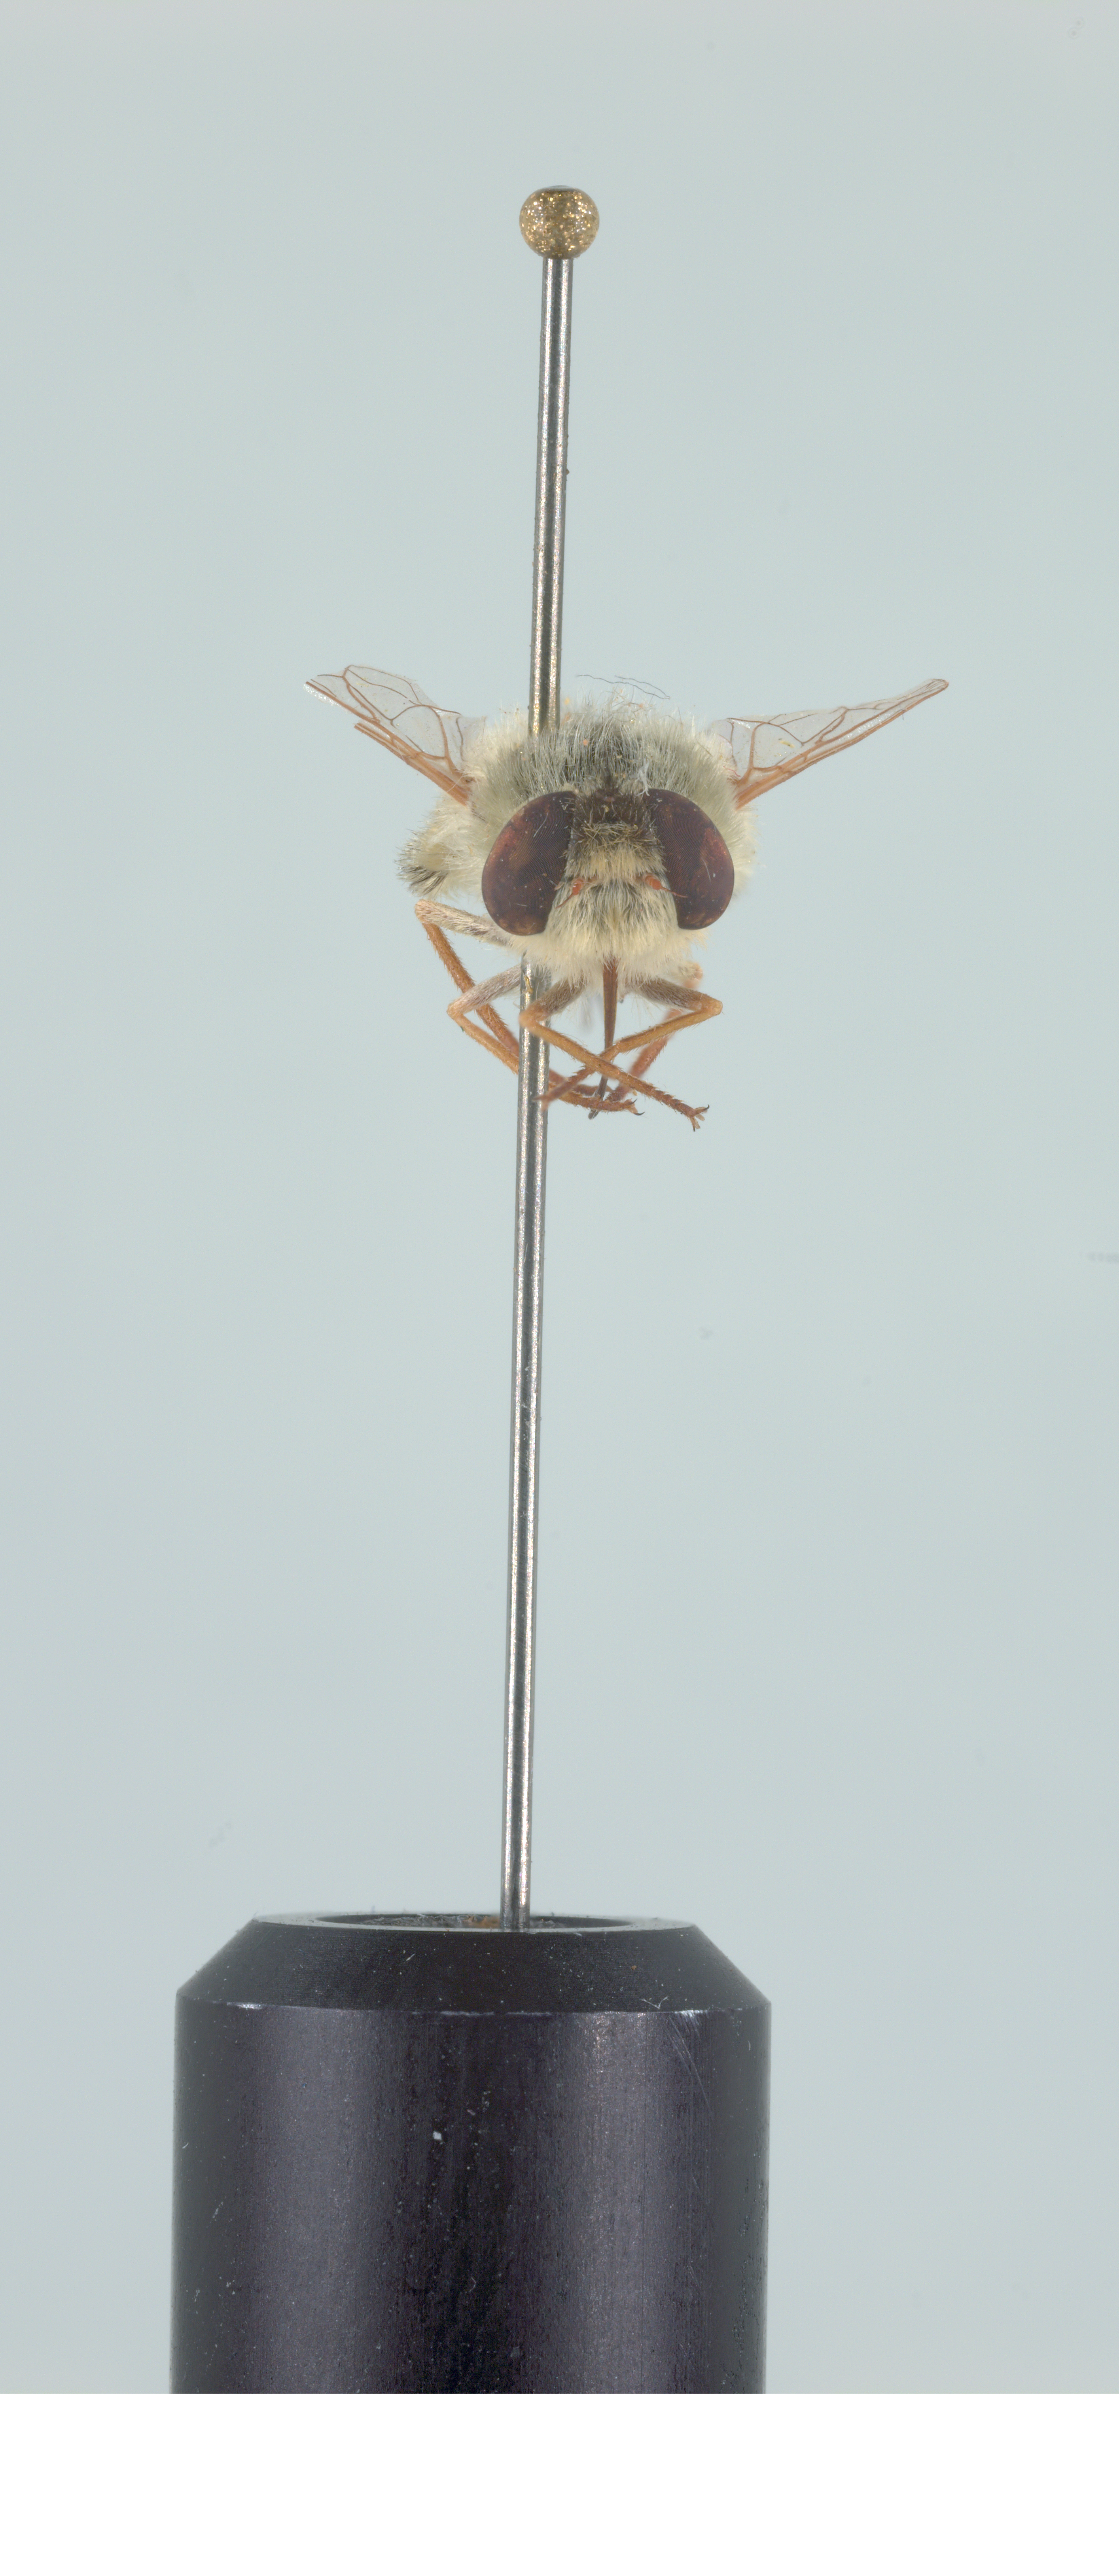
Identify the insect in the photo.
Neorhynchocephalus sackenii
